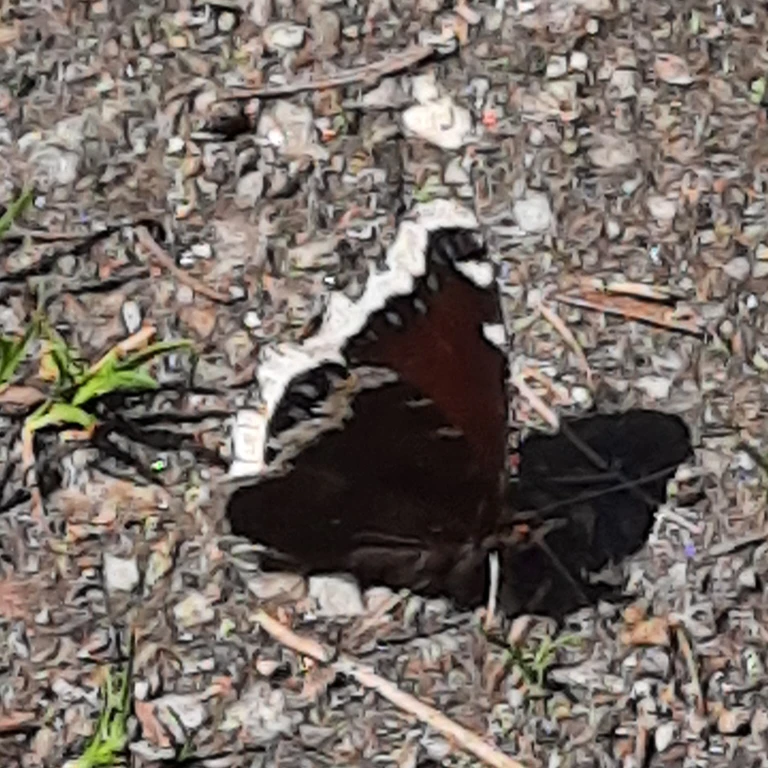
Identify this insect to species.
Nymphalis antiopa
